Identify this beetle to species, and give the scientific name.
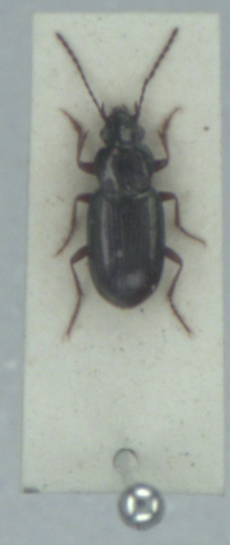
Pogonus chalceus
